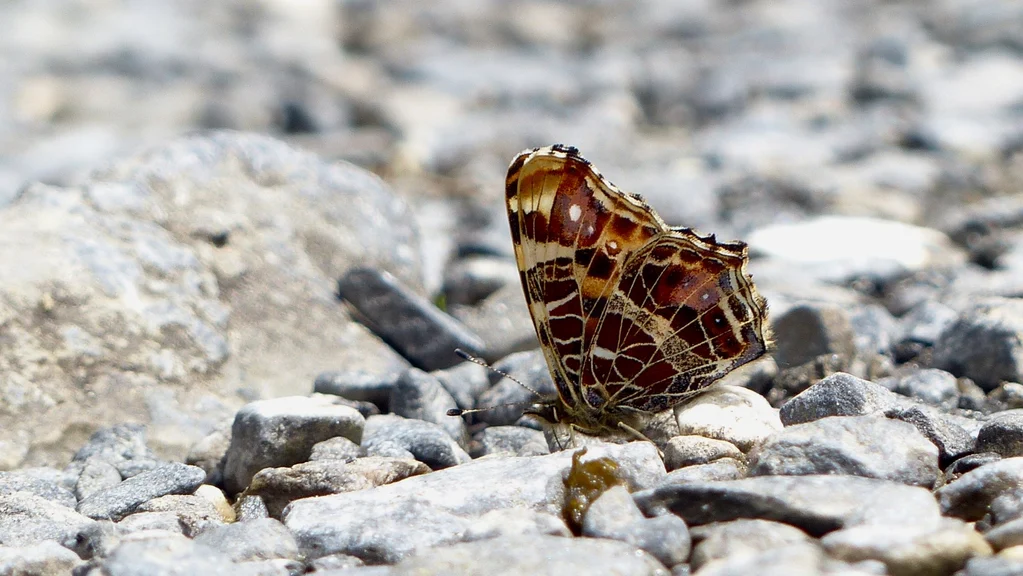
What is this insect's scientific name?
Araschnia levana
